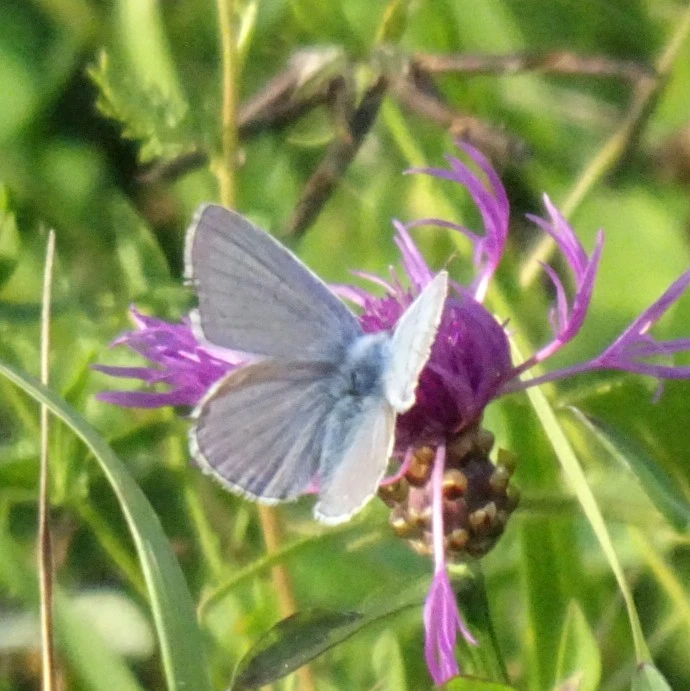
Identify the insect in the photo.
Polyommatus icarus
